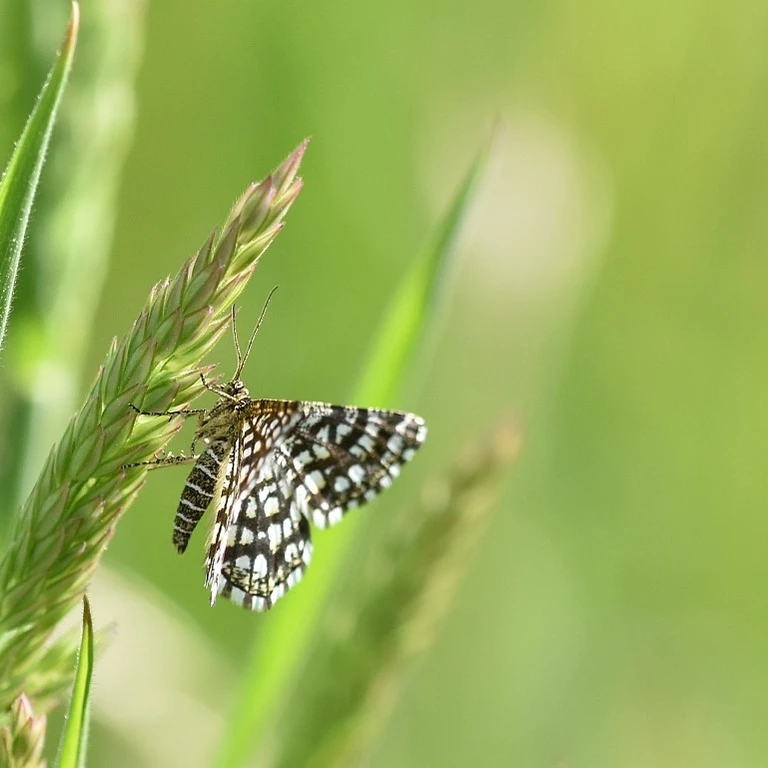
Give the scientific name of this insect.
Chiasmia clathrata
